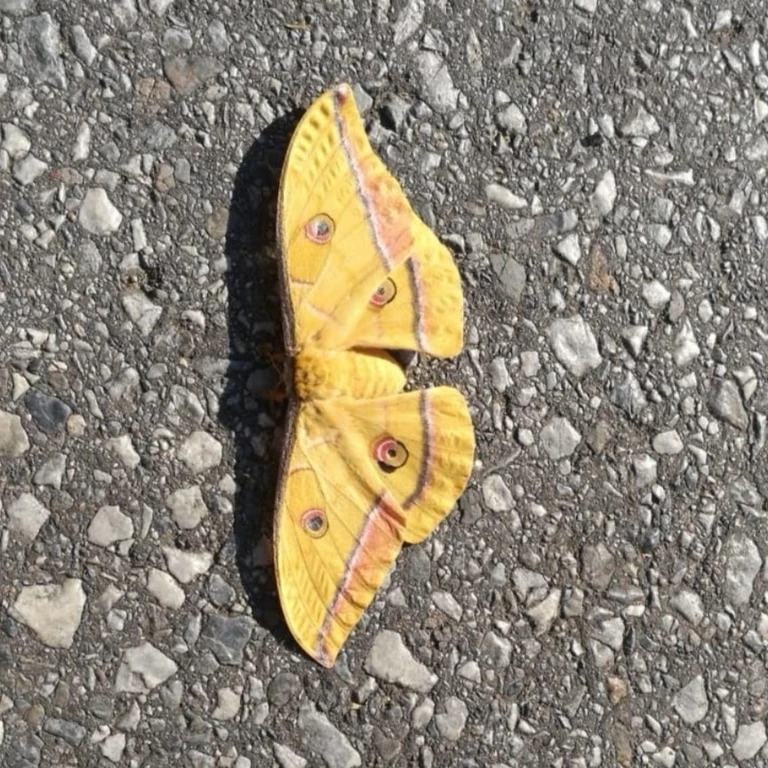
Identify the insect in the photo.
Antheraea yamamai
